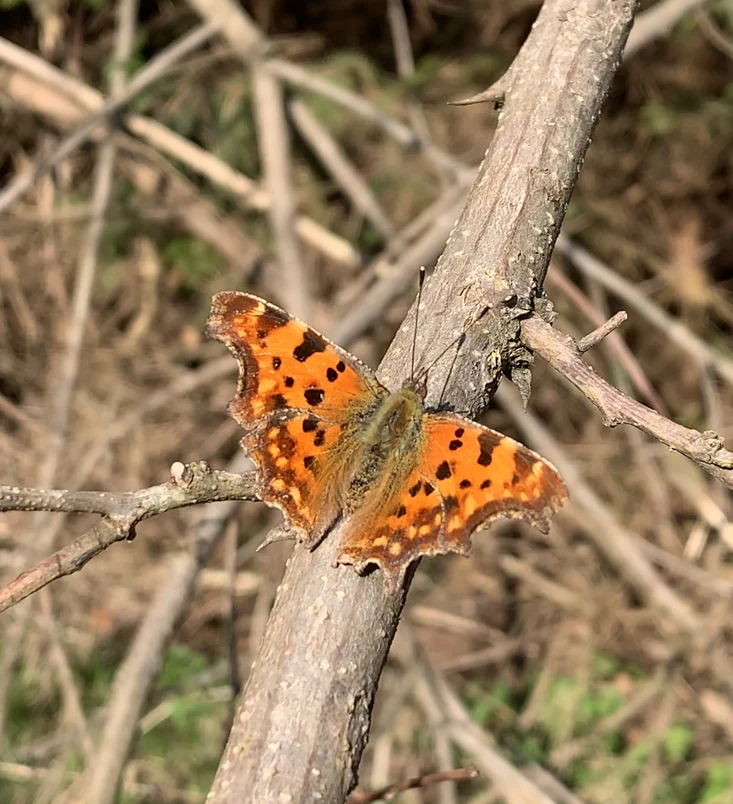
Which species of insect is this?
Polygonia c-album
